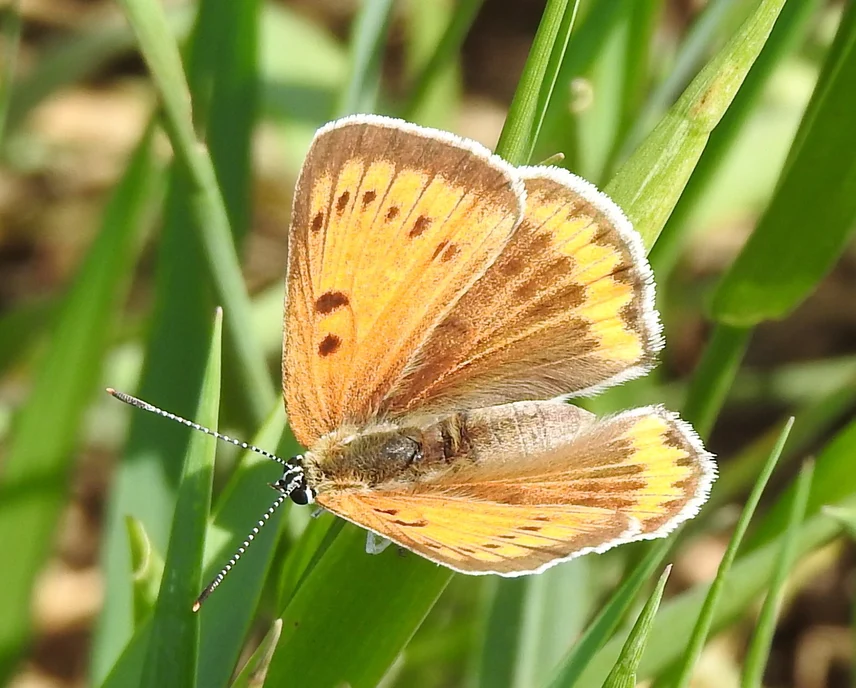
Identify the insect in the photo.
Lycaena dispar
